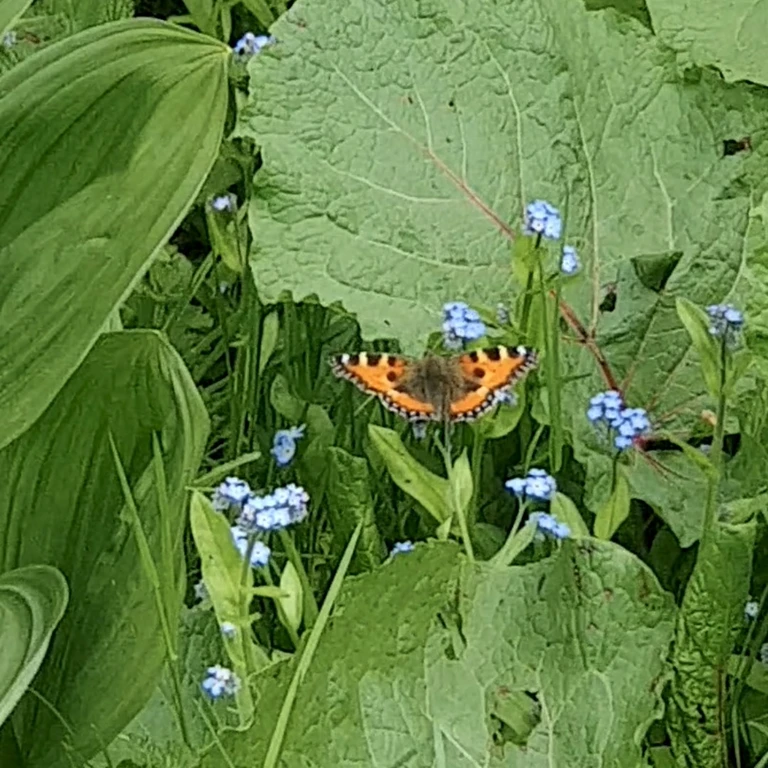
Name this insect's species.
Aglais urticae
